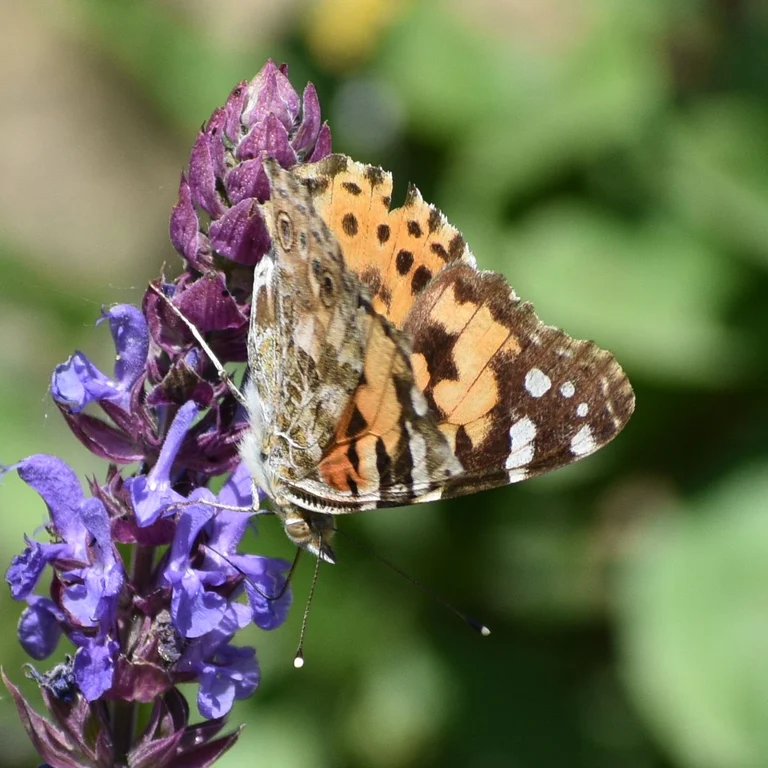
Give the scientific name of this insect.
Vanessa cardui
